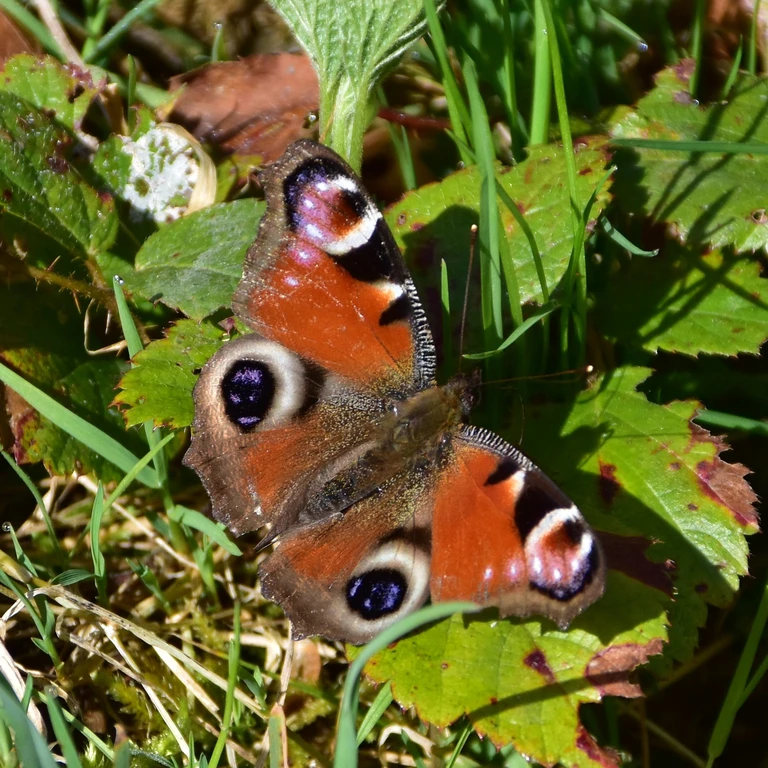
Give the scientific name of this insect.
Aglais io
